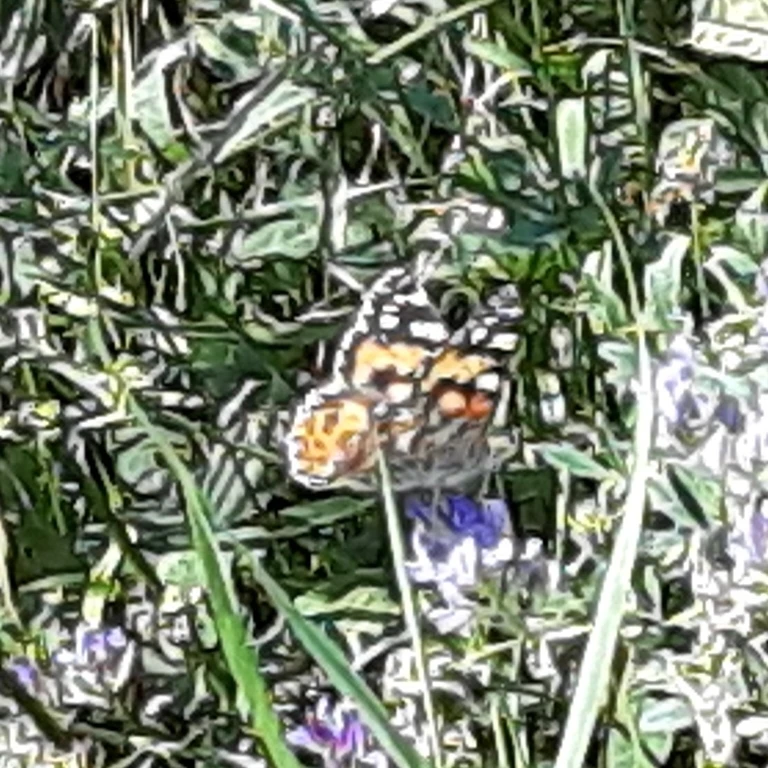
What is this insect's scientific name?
Vanessa cardui
